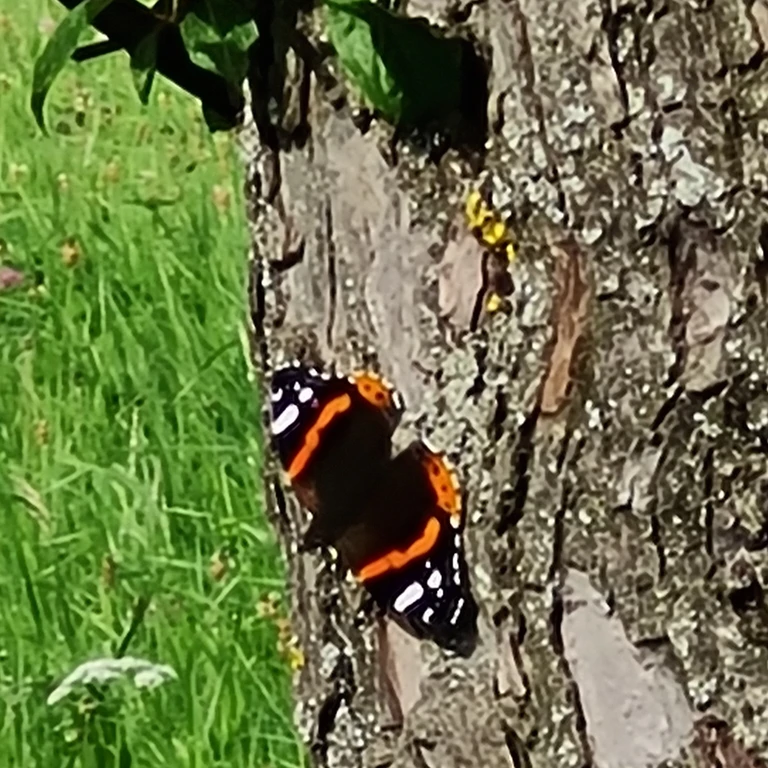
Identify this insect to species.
Vanessa atalanta
